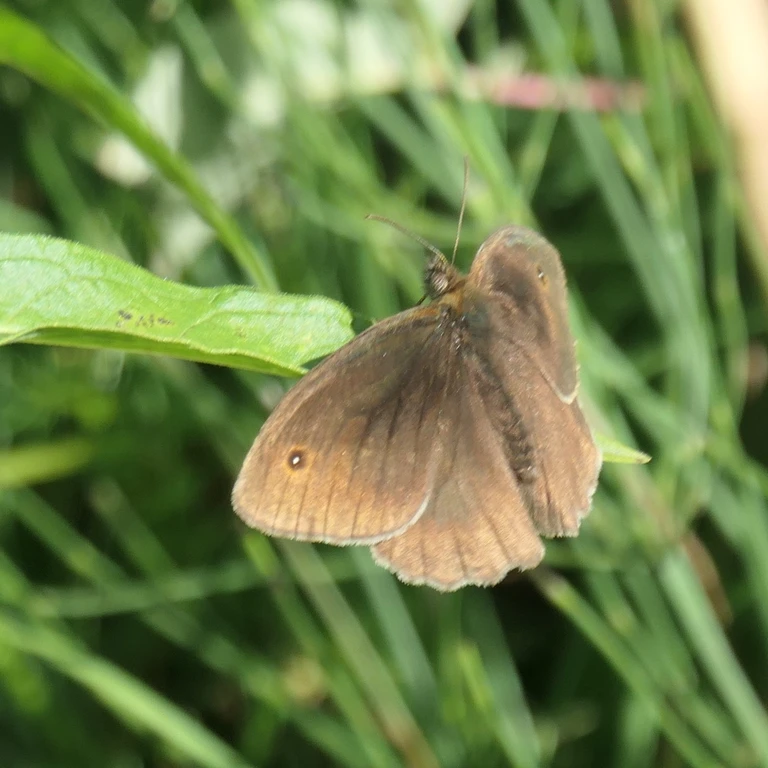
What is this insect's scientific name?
Maniola jurtina
